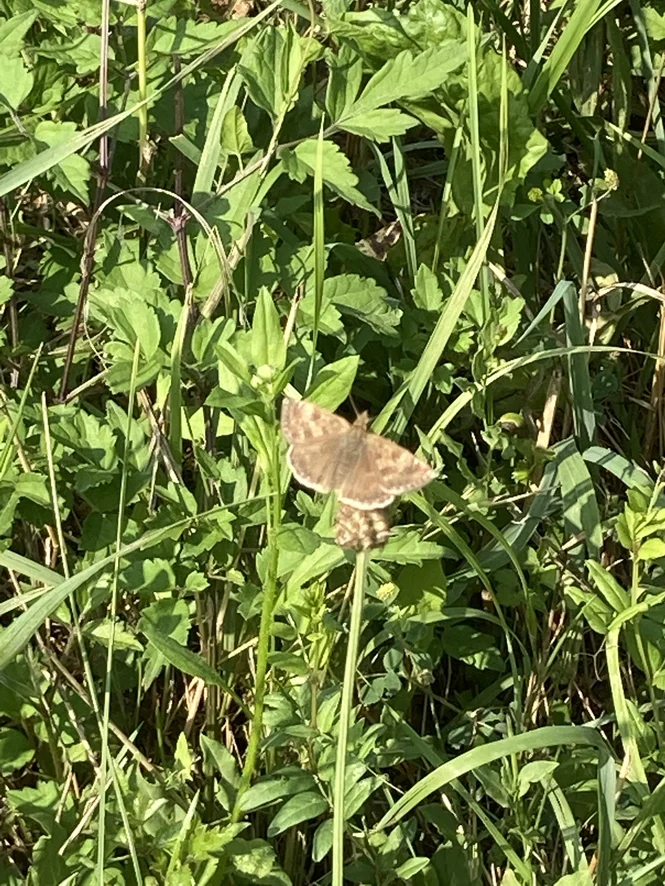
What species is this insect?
Erynnis tages
